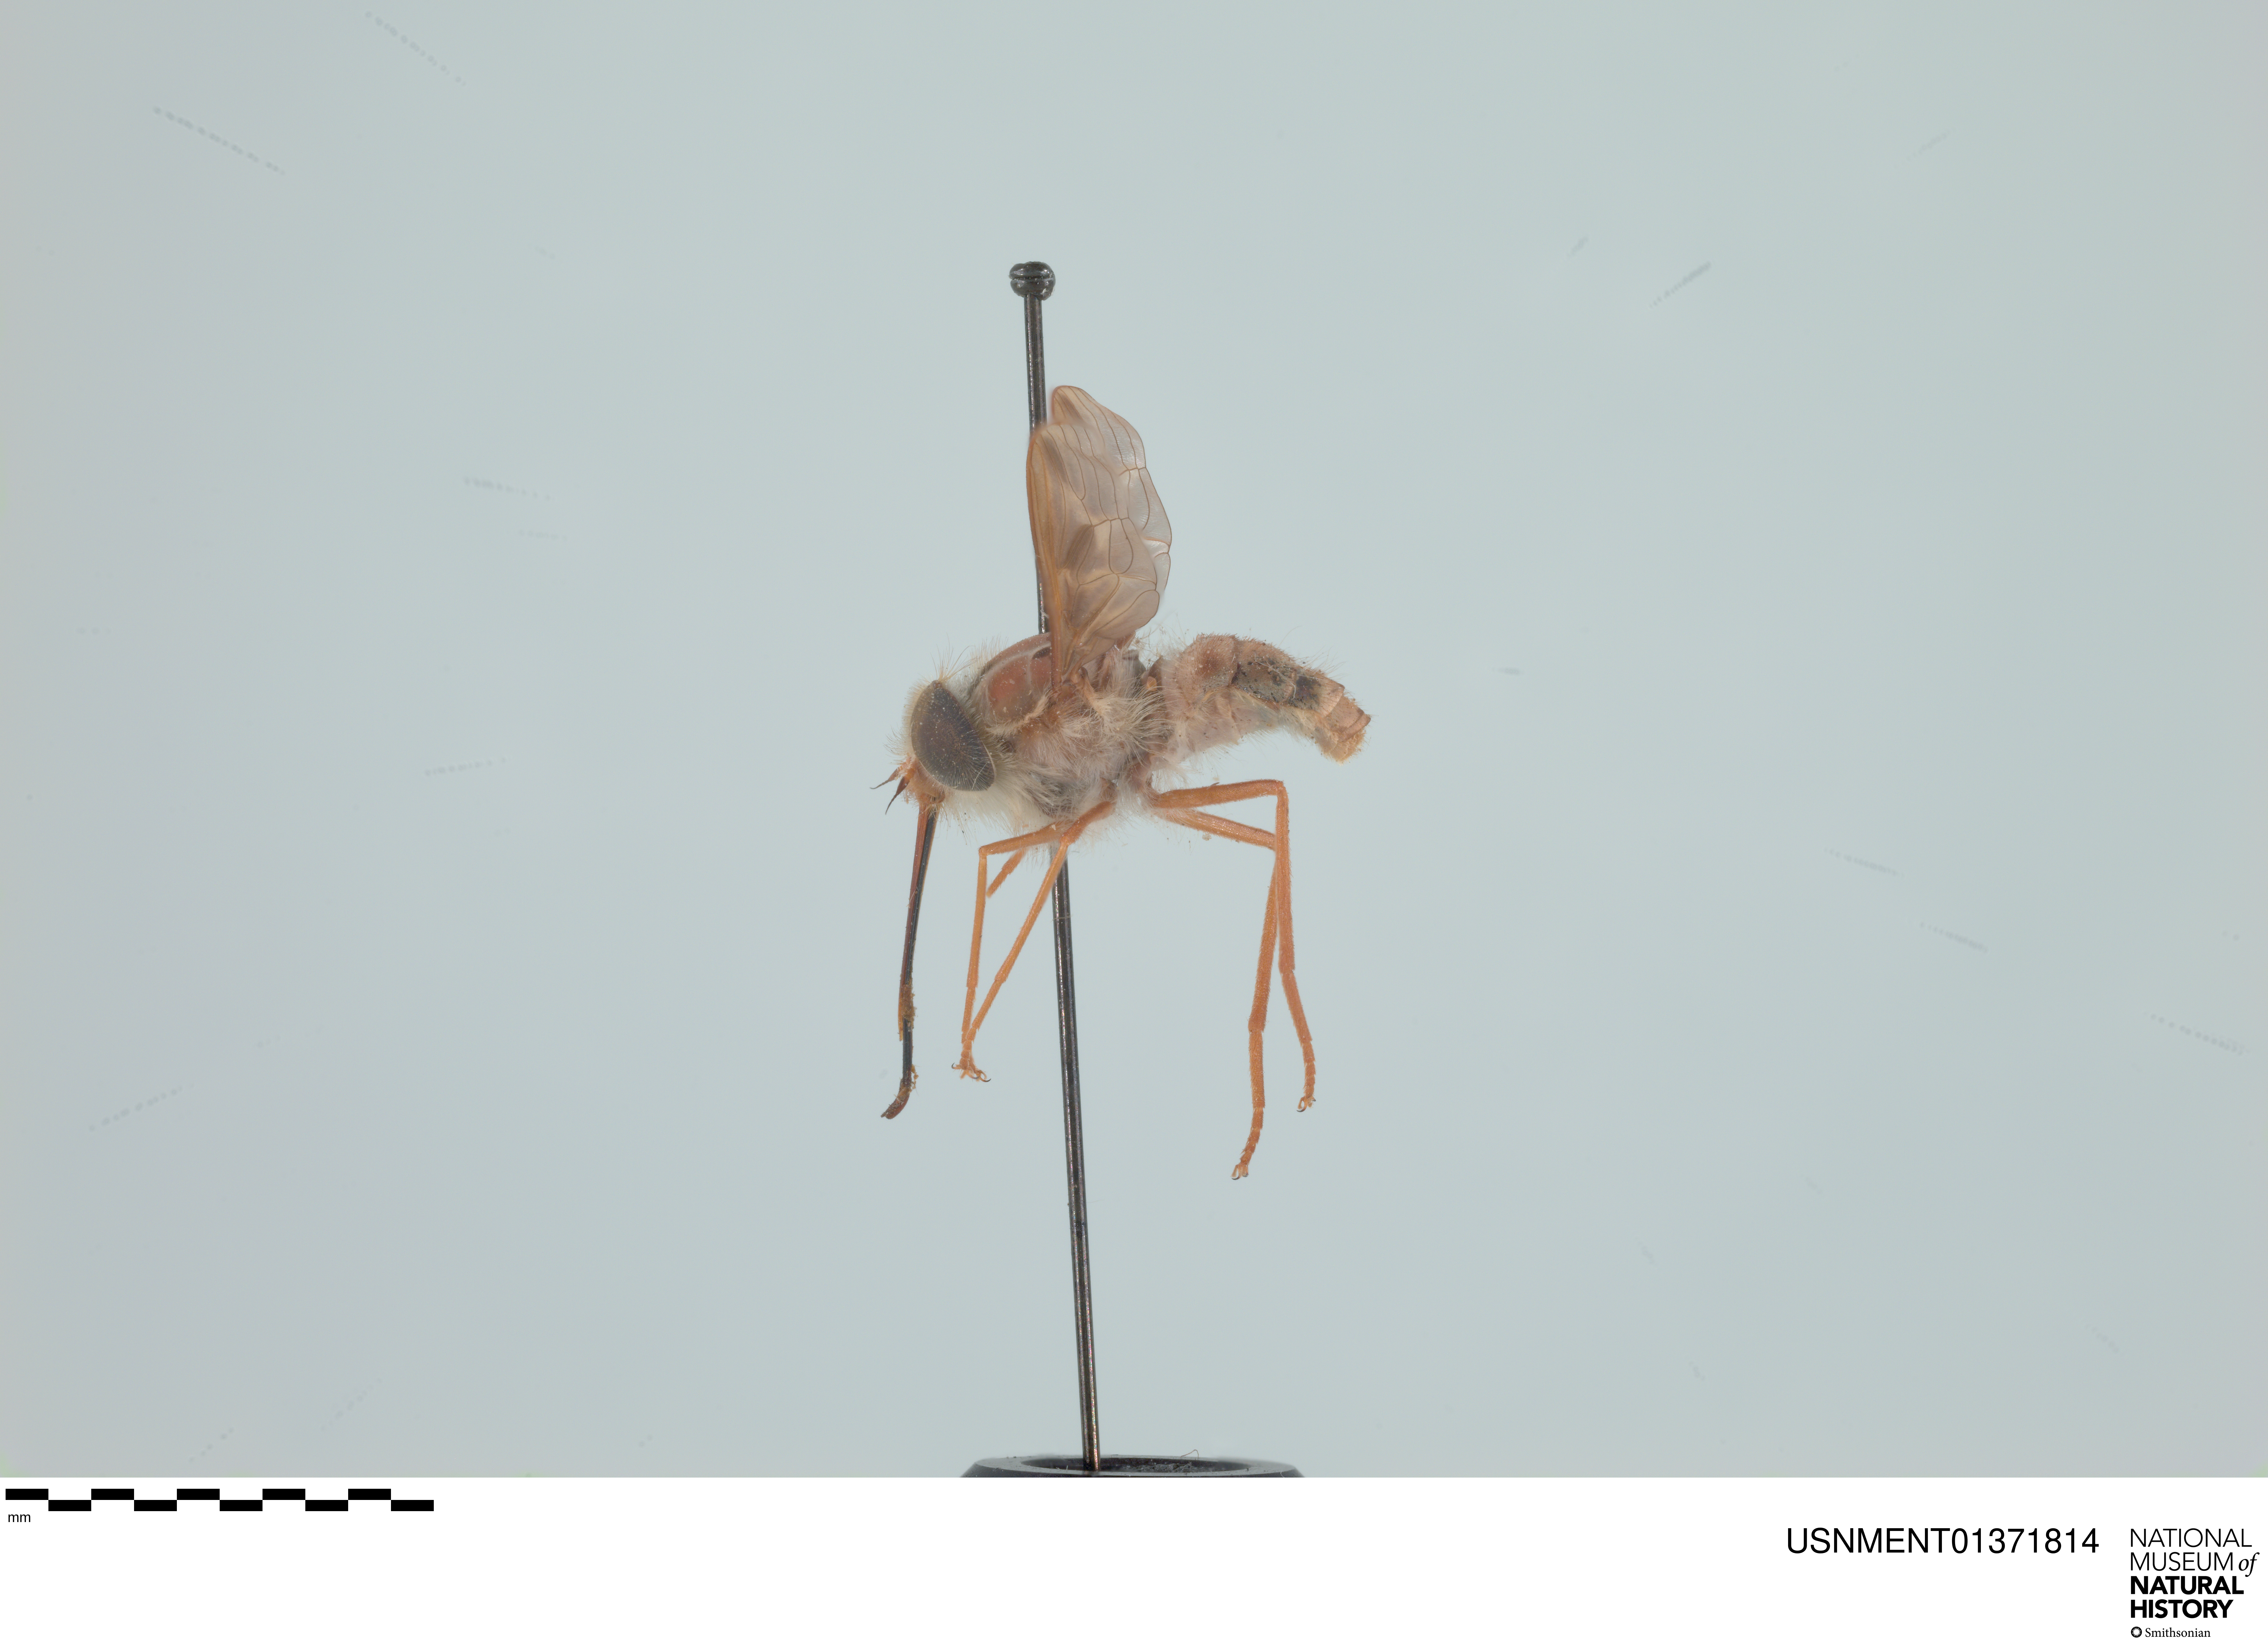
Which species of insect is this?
Hirmoneura nubipennis (also Trichophthalma nubipennis)
